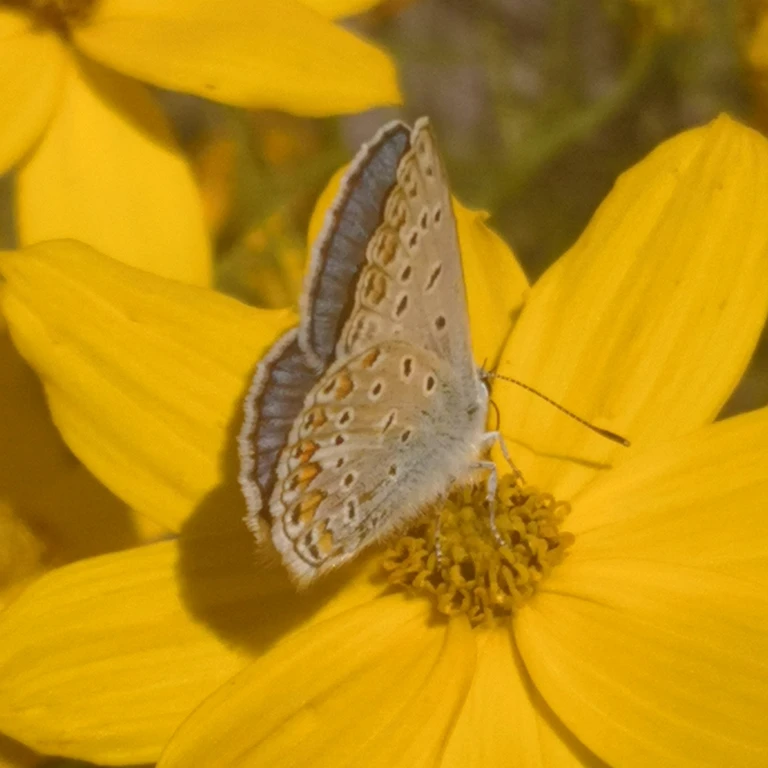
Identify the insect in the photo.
Polyommatus icarus
